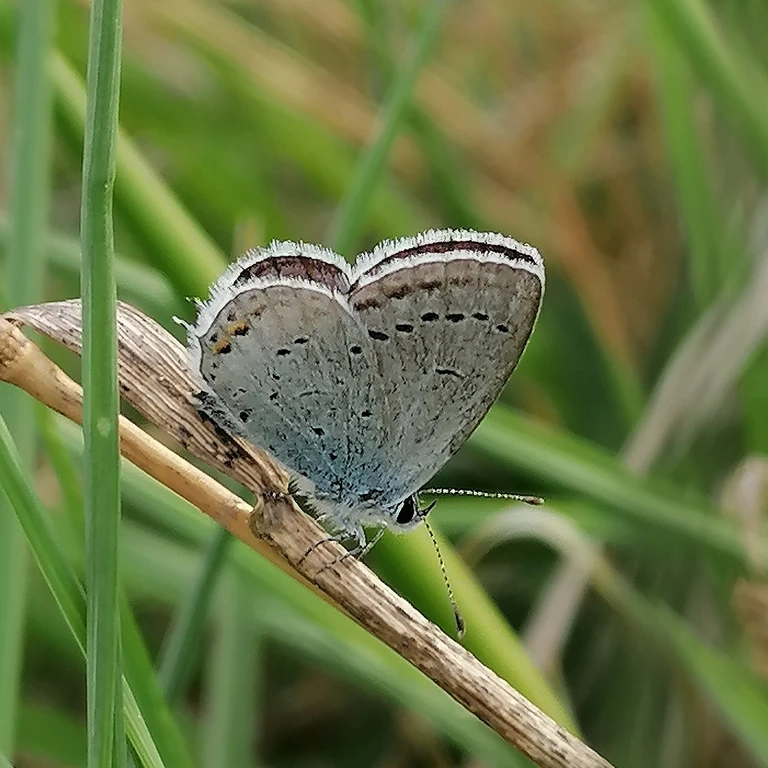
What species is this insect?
Cupido argiades (also Elkalyce argiades)
